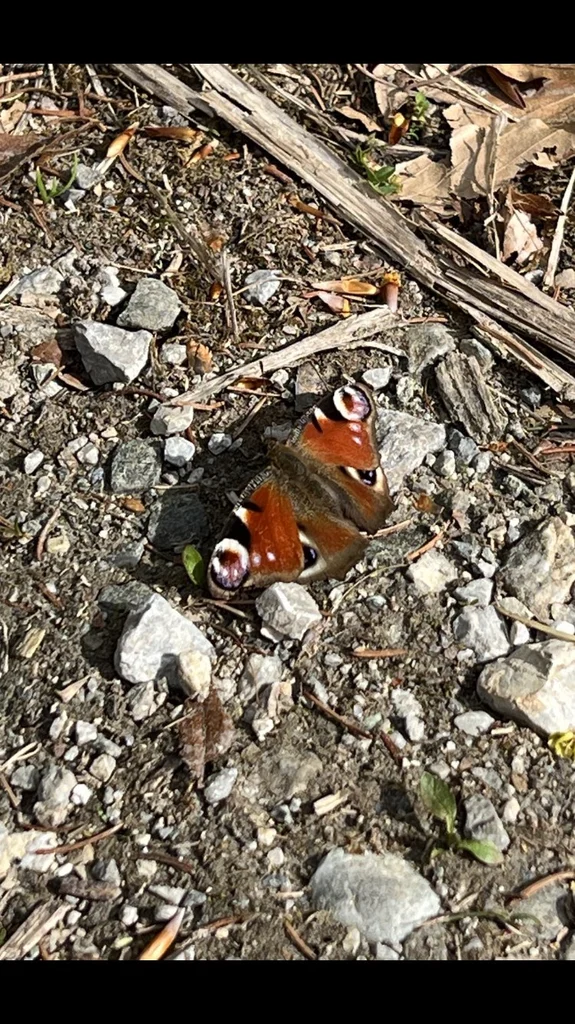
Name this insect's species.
Aglais io
